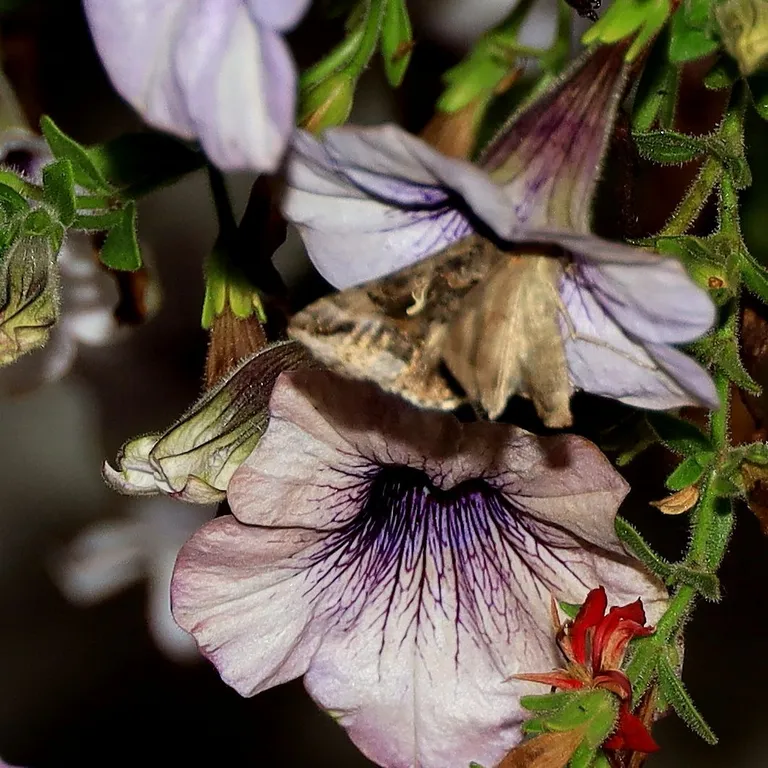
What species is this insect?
Autographa gamma
